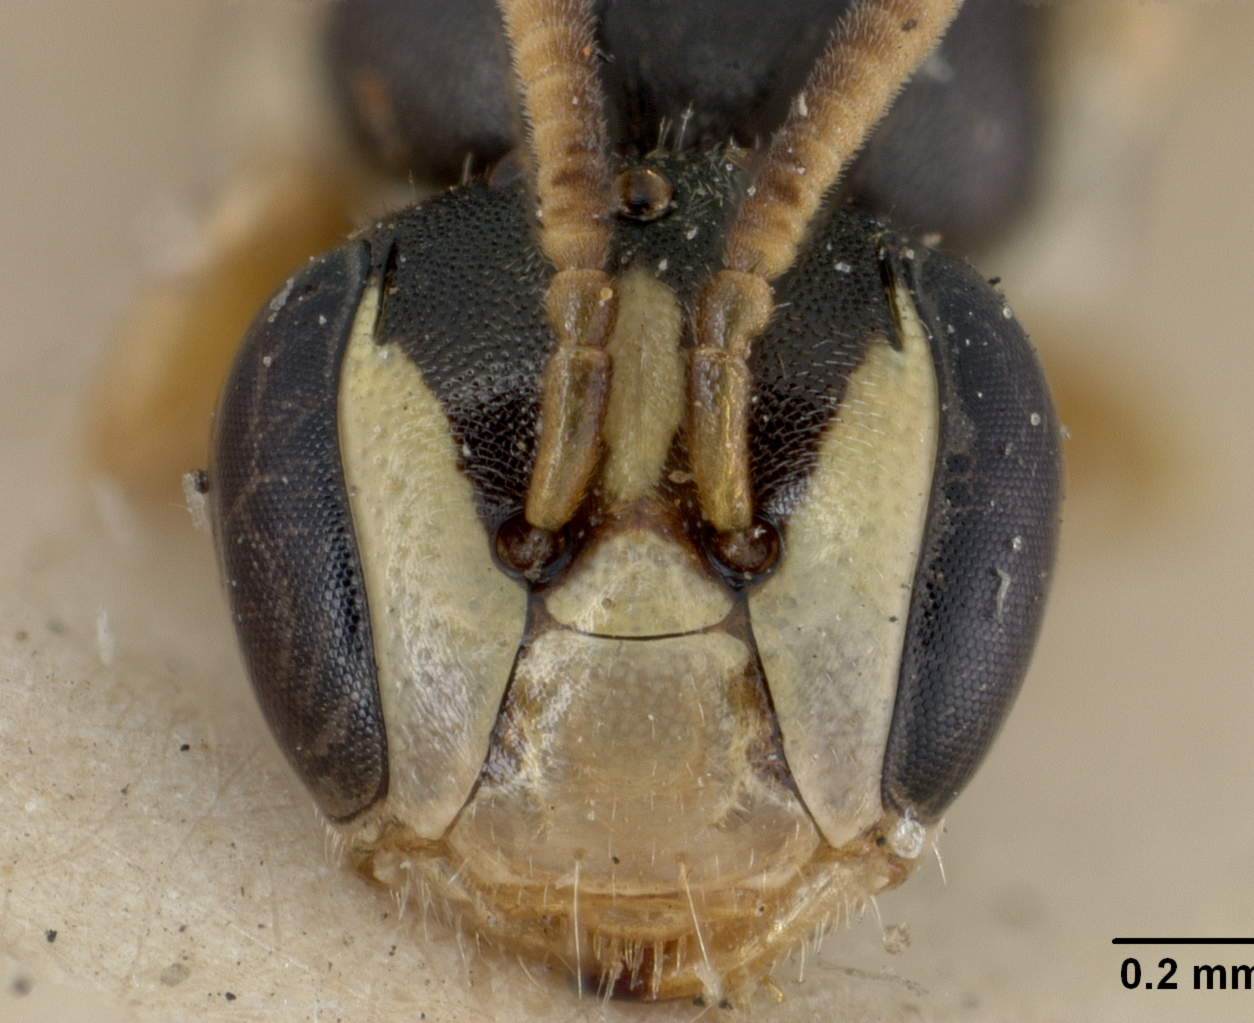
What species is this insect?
Prosopis vittatifrons
